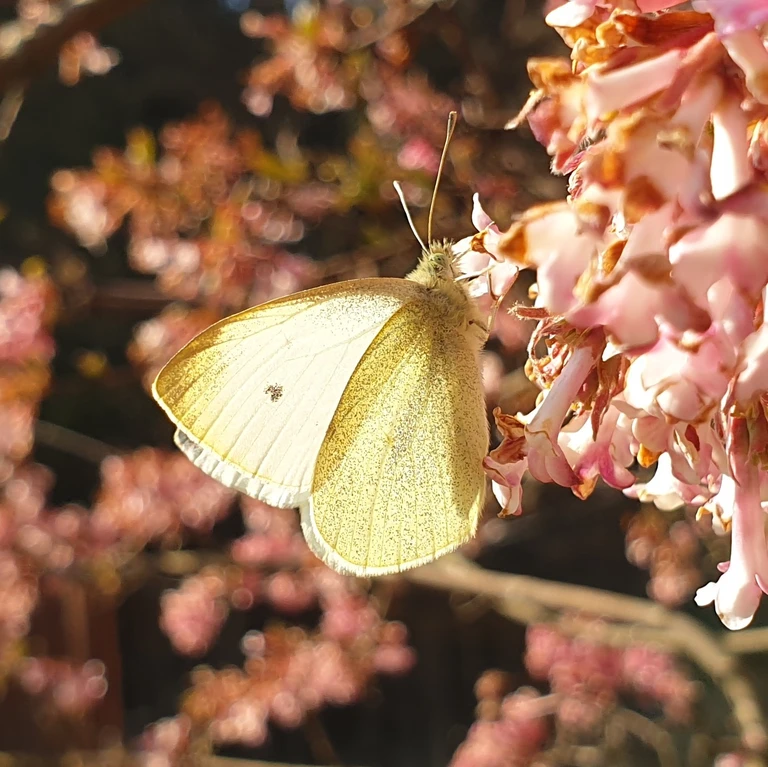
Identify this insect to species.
Pieris rapae
